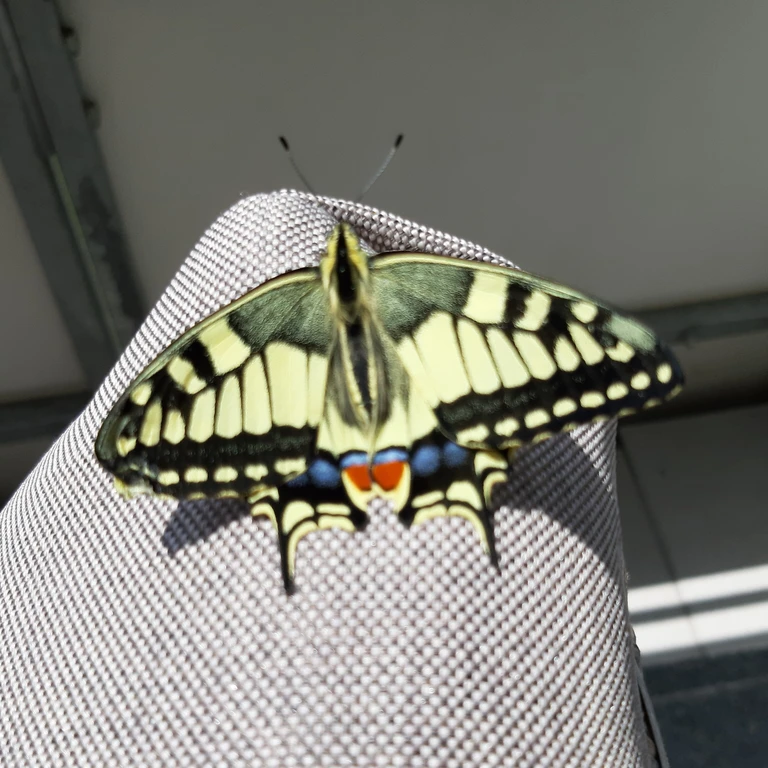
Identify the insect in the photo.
Papilio machaon
